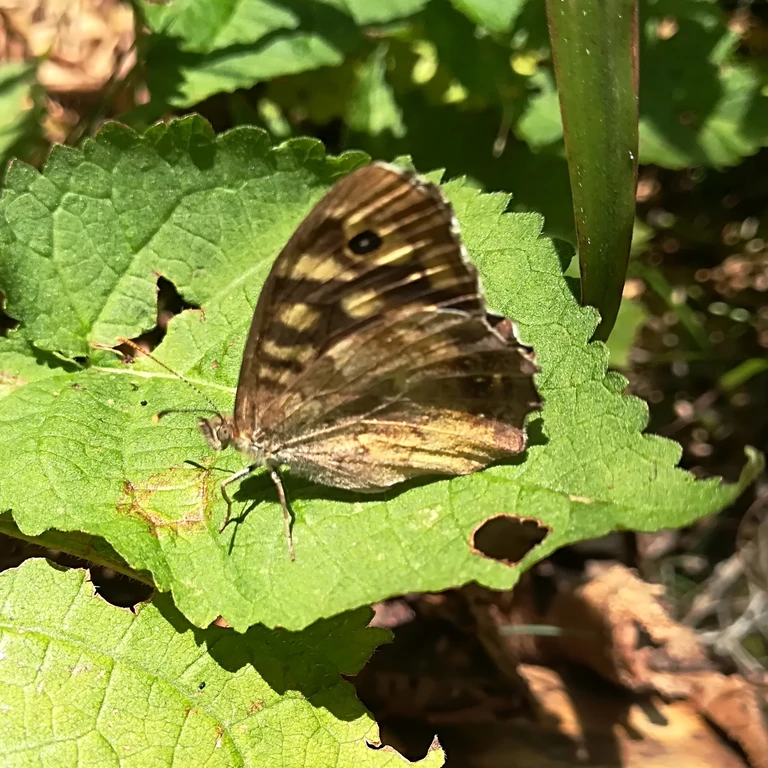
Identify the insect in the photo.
Pararge aegeria
